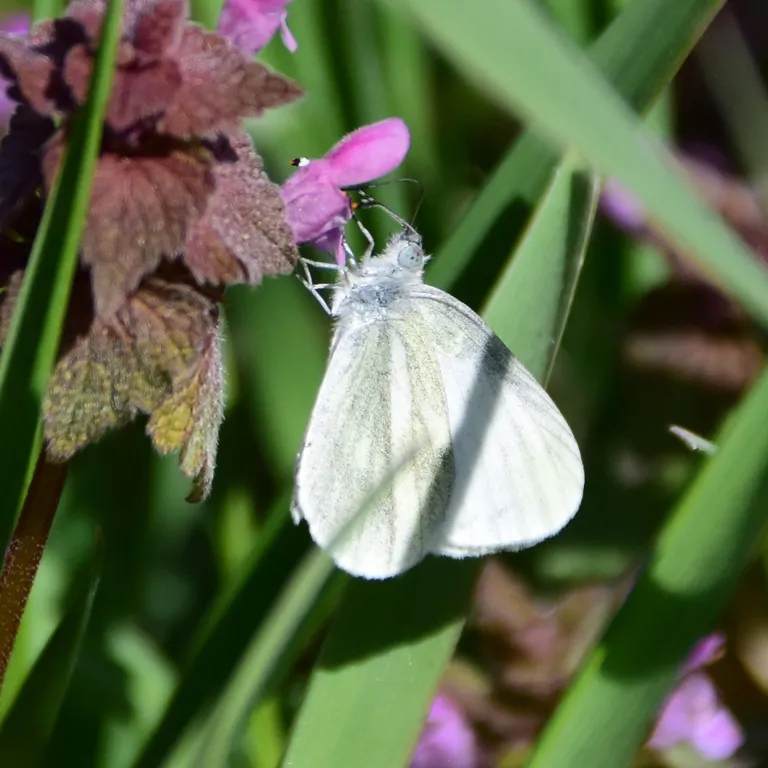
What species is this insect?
Leptidea sinapis/juvernica
